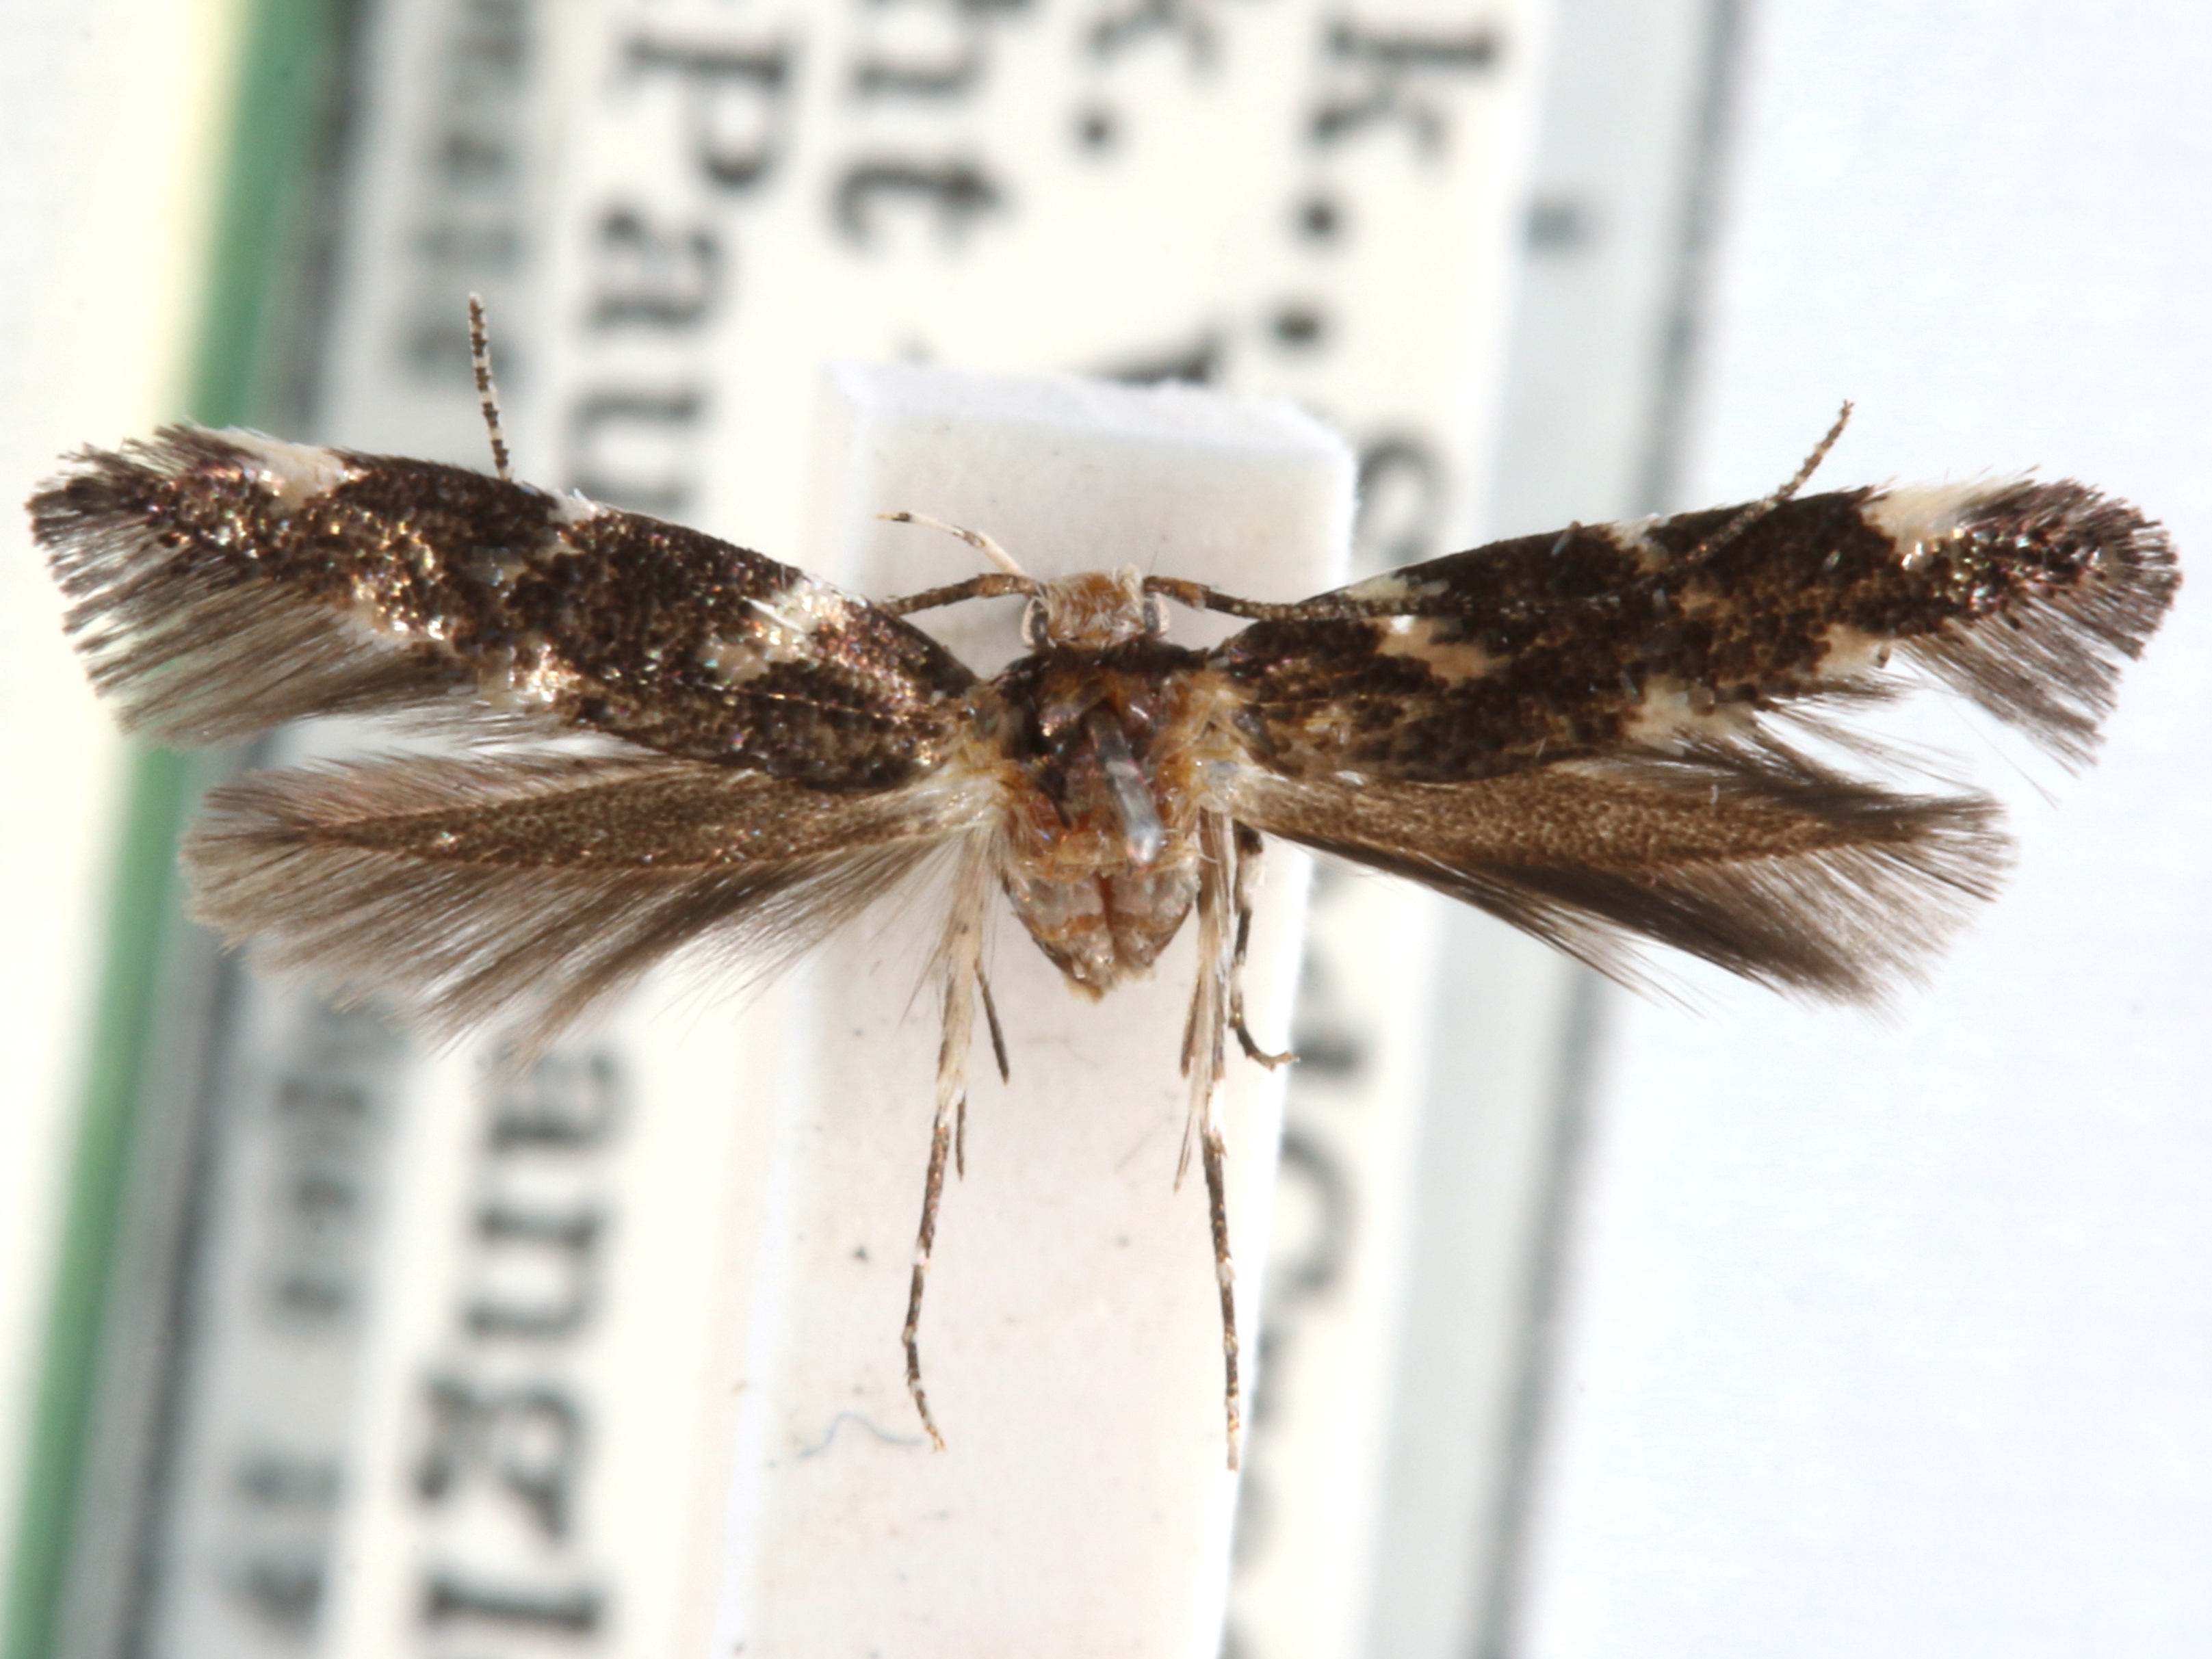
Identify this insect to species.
Stagmatophora wyattella
